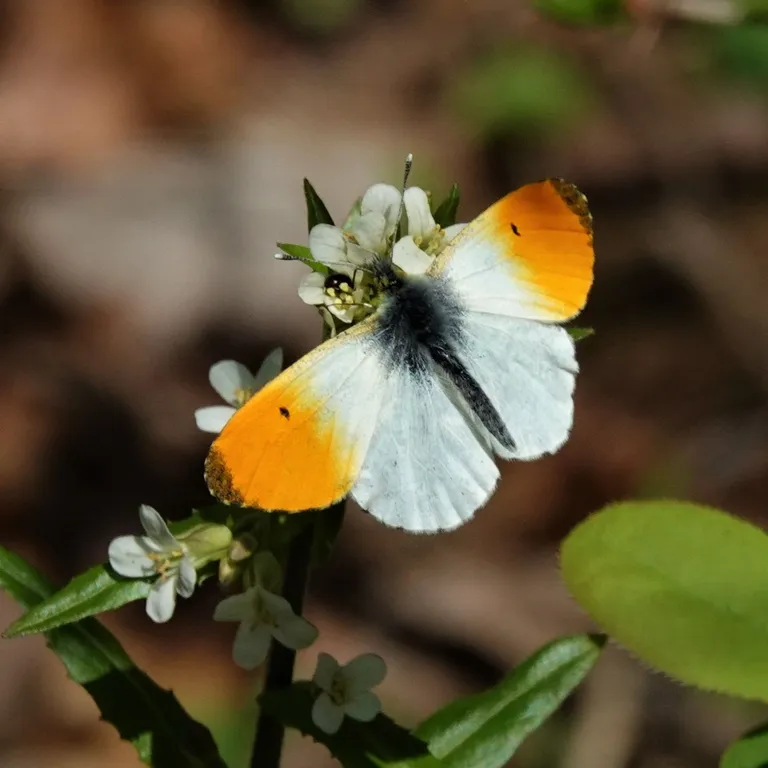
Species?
Anthocharis cardamines
